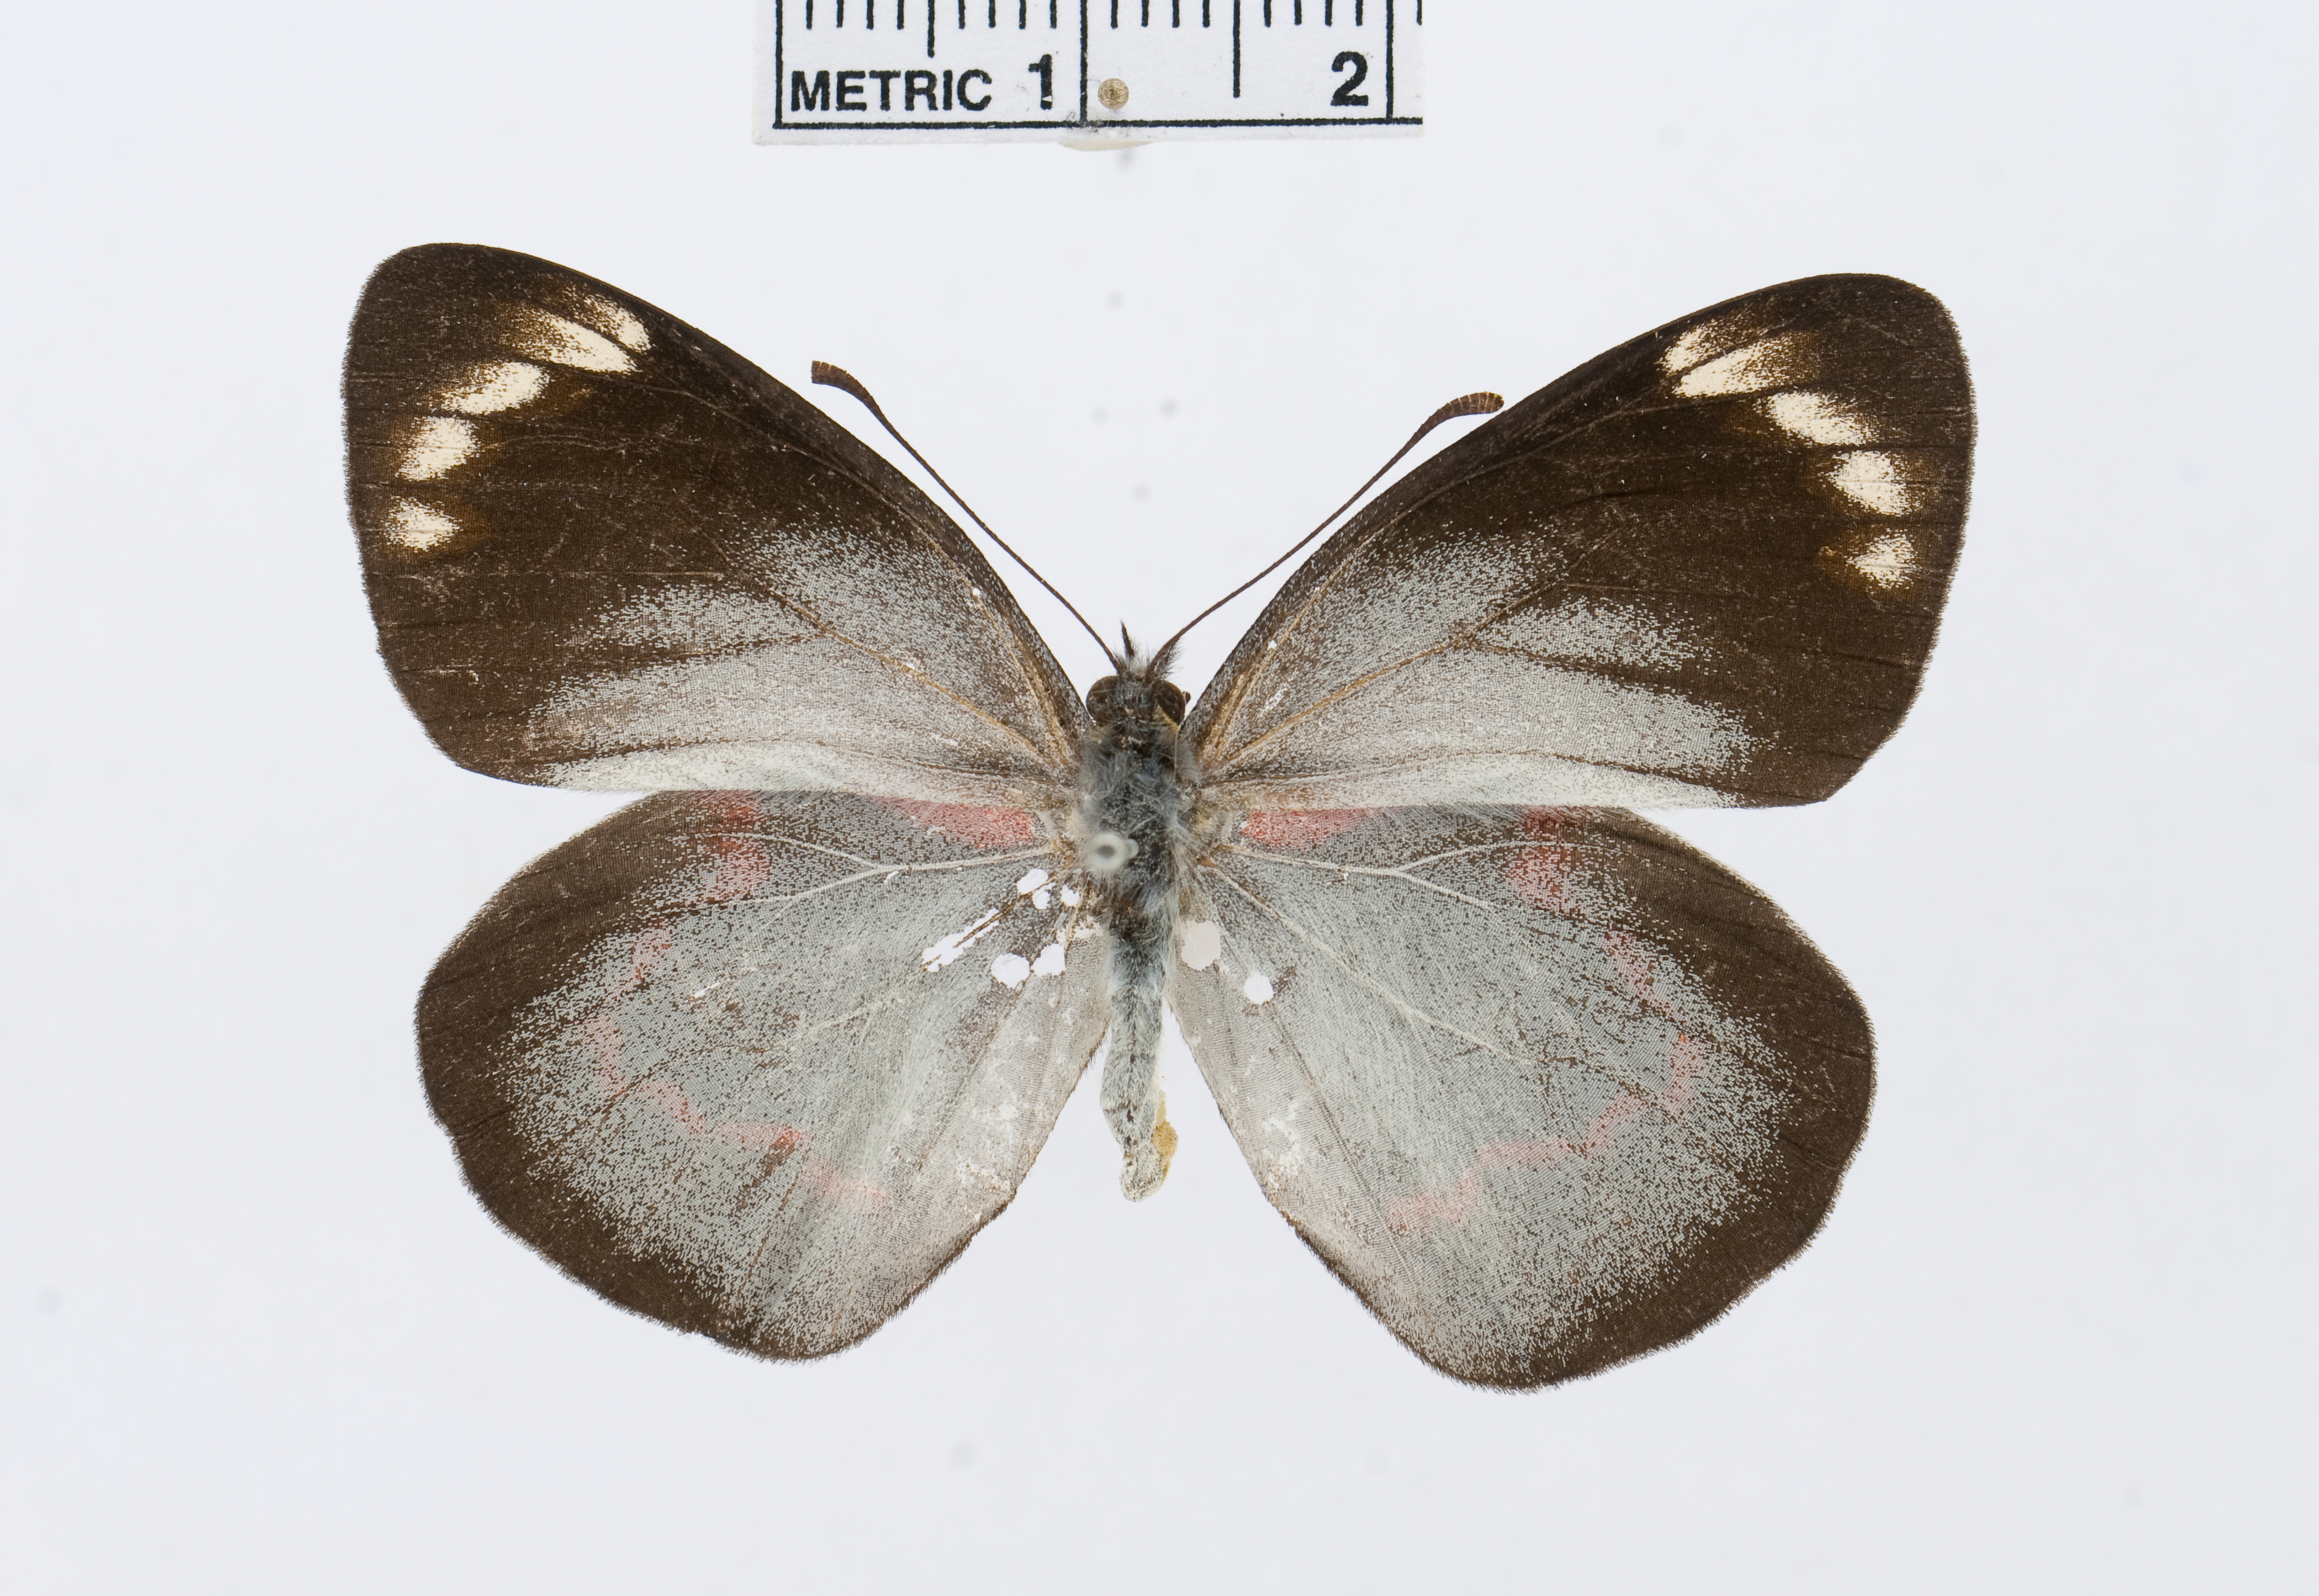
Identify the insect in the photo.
Delias nigrina
